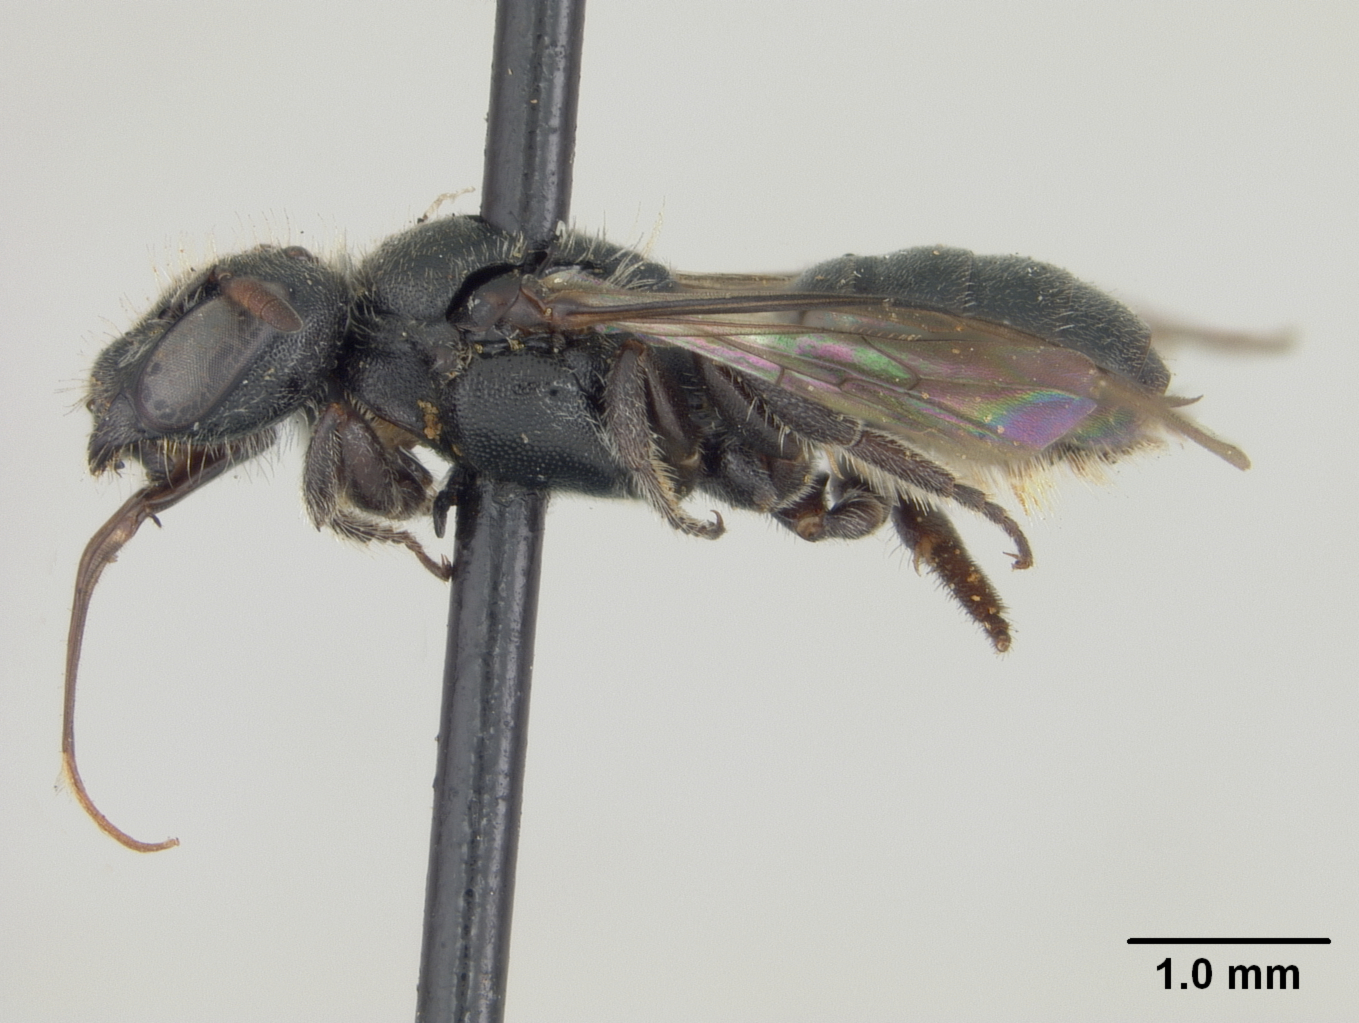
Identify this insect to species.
Chelostoma minuta
